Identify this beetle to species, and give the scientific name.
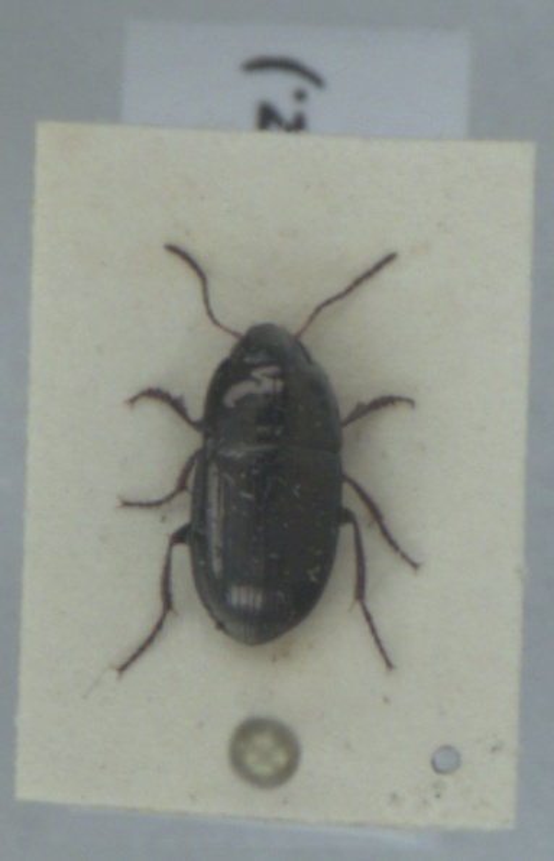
Amara communis
